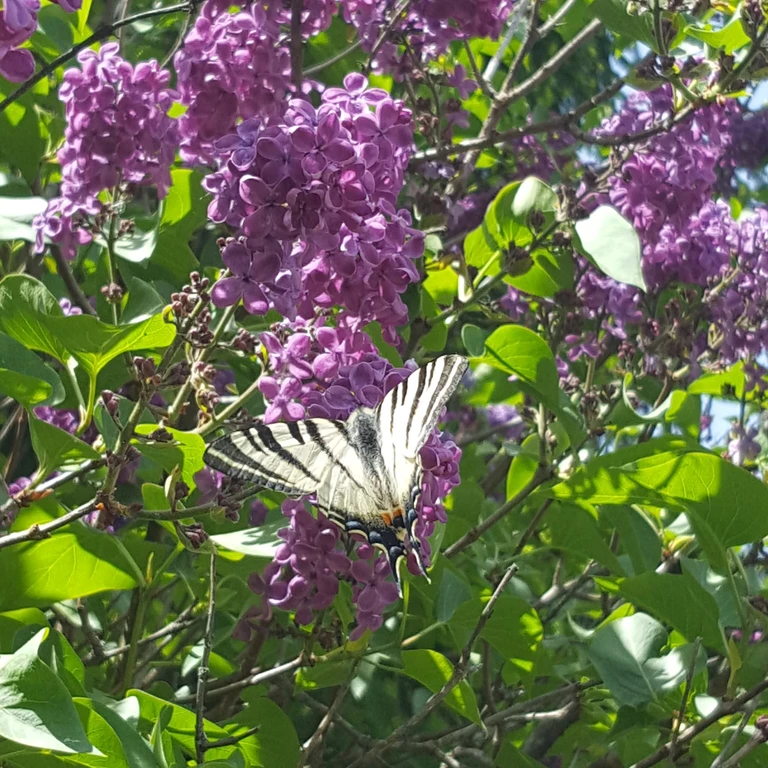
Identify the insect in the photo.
Iphiclides podalirius
